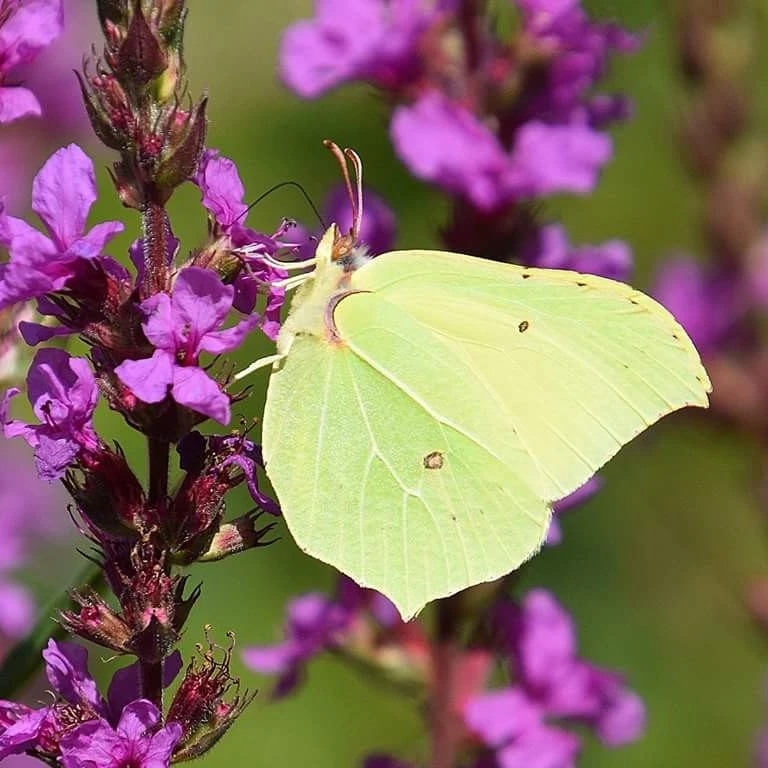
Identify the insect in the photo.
Gonepteryx rhamni
